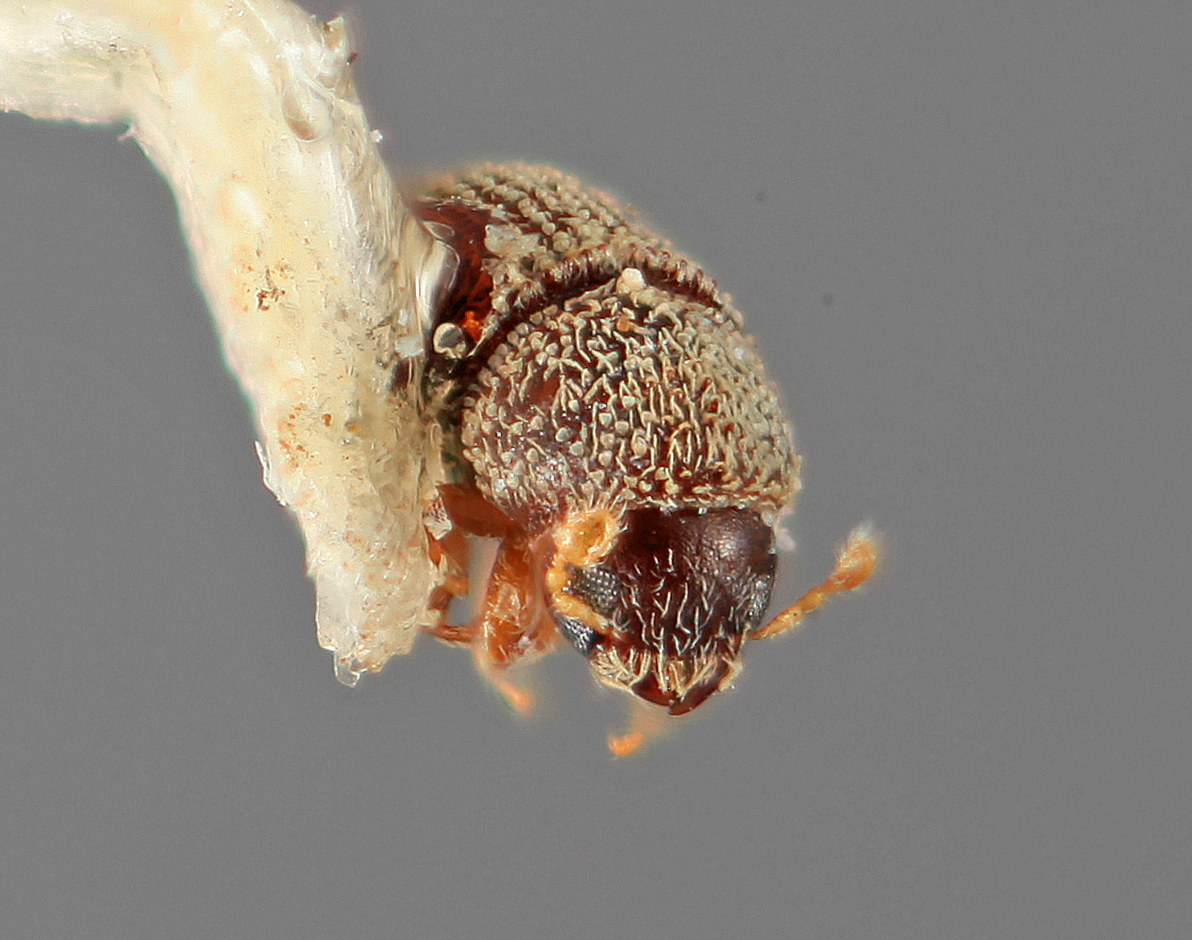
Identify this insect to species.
Liparthrum mexicanus
